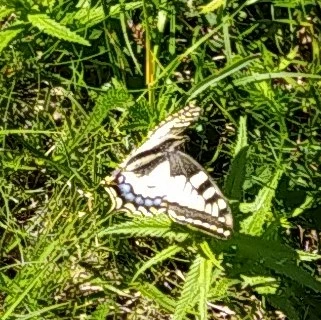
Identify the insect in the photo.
Papilio machaon
